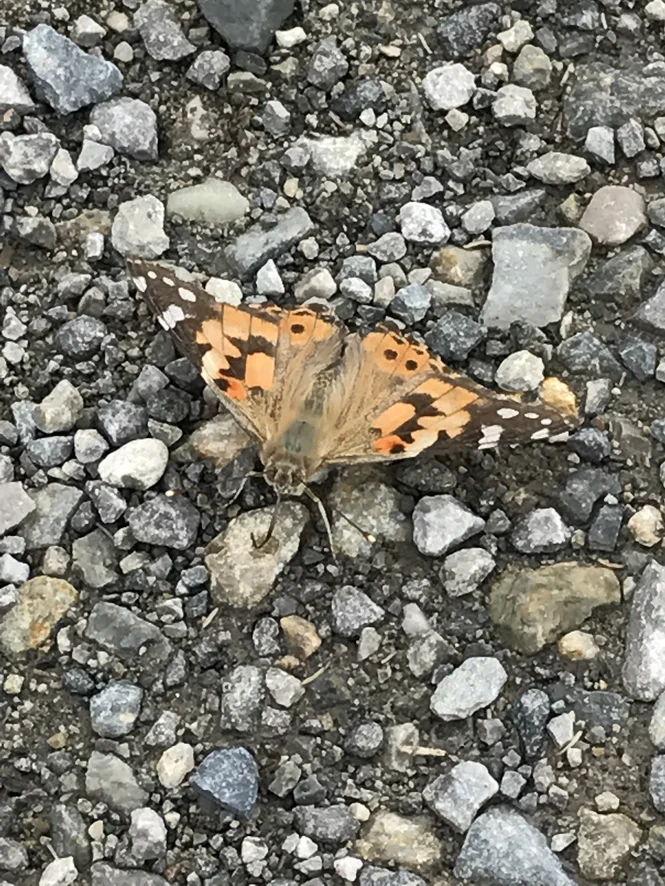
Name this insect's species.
Vanessa cardui
